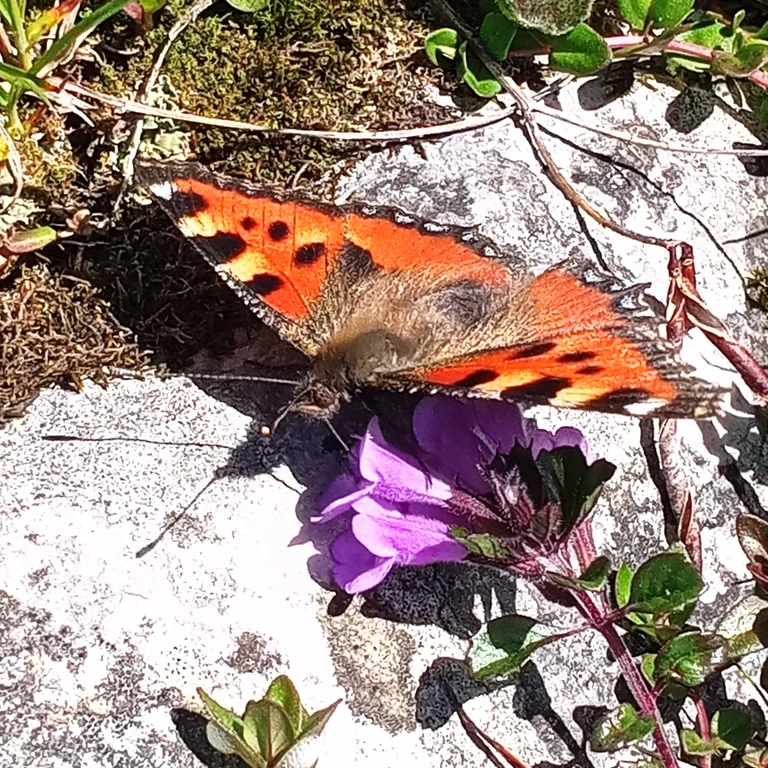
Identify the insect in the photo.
Aglais urticae
